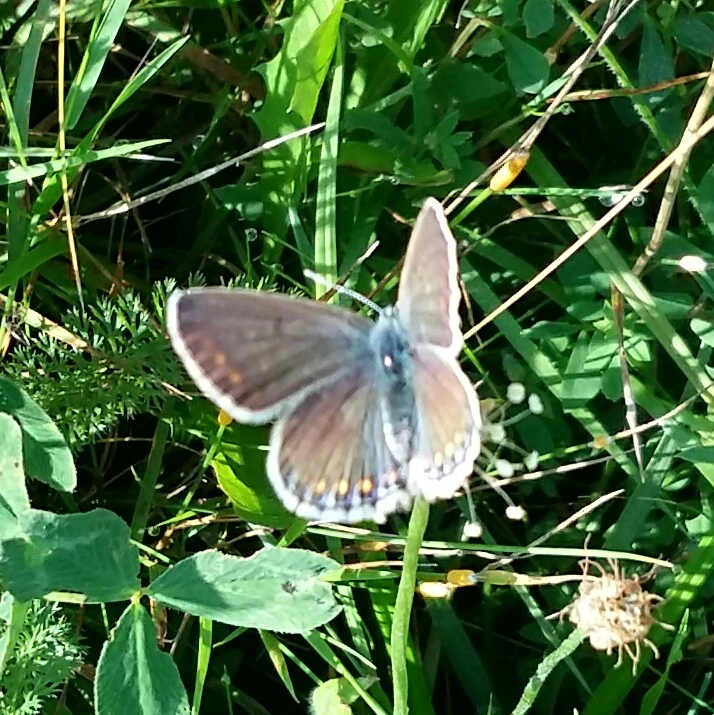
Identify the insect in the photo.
Polyommatus icarus
